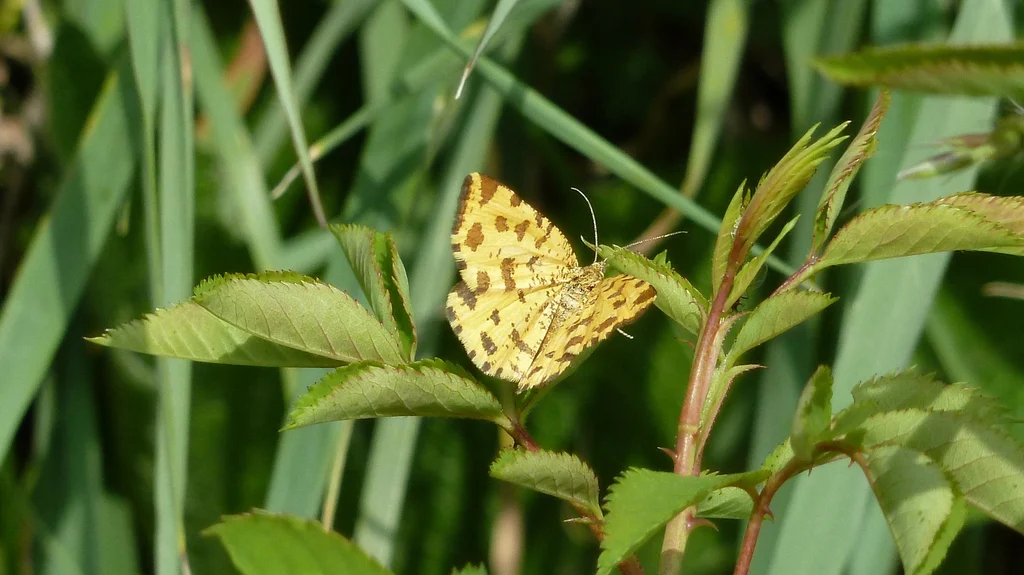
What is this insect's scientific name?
Pseudopanthera macularia
